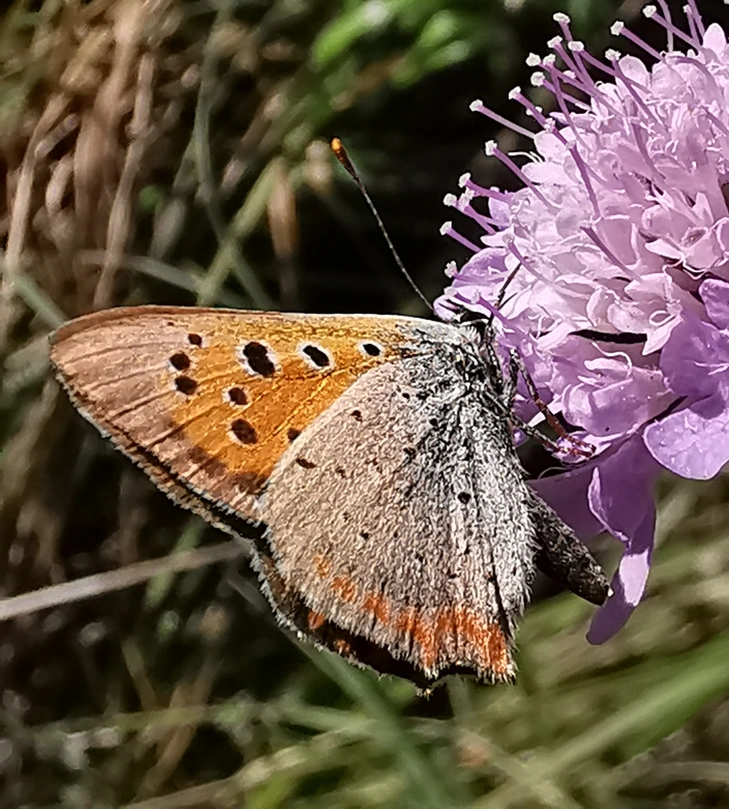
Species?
Lycaena phlaeas
